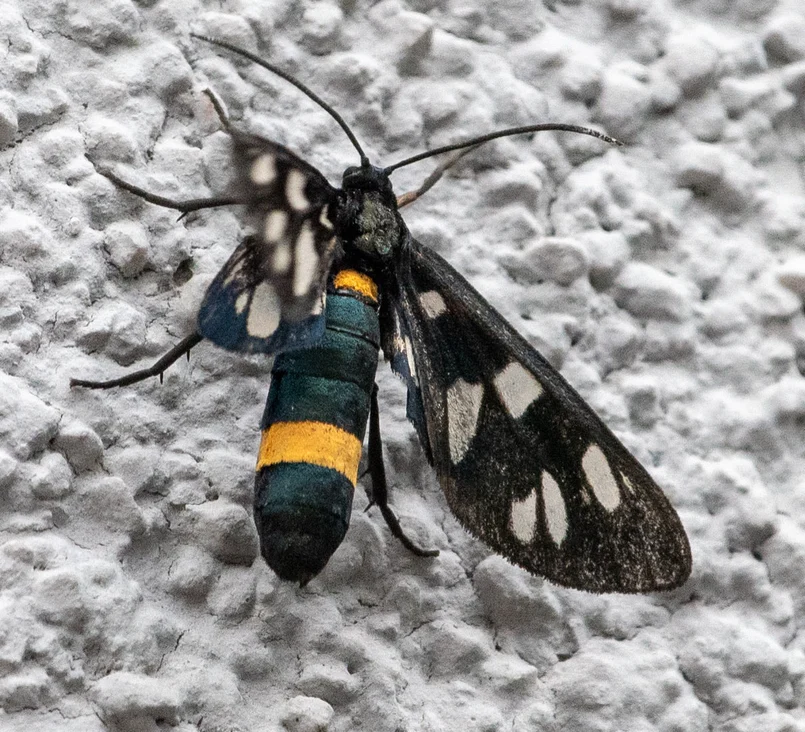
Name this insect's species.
Amata phegea
